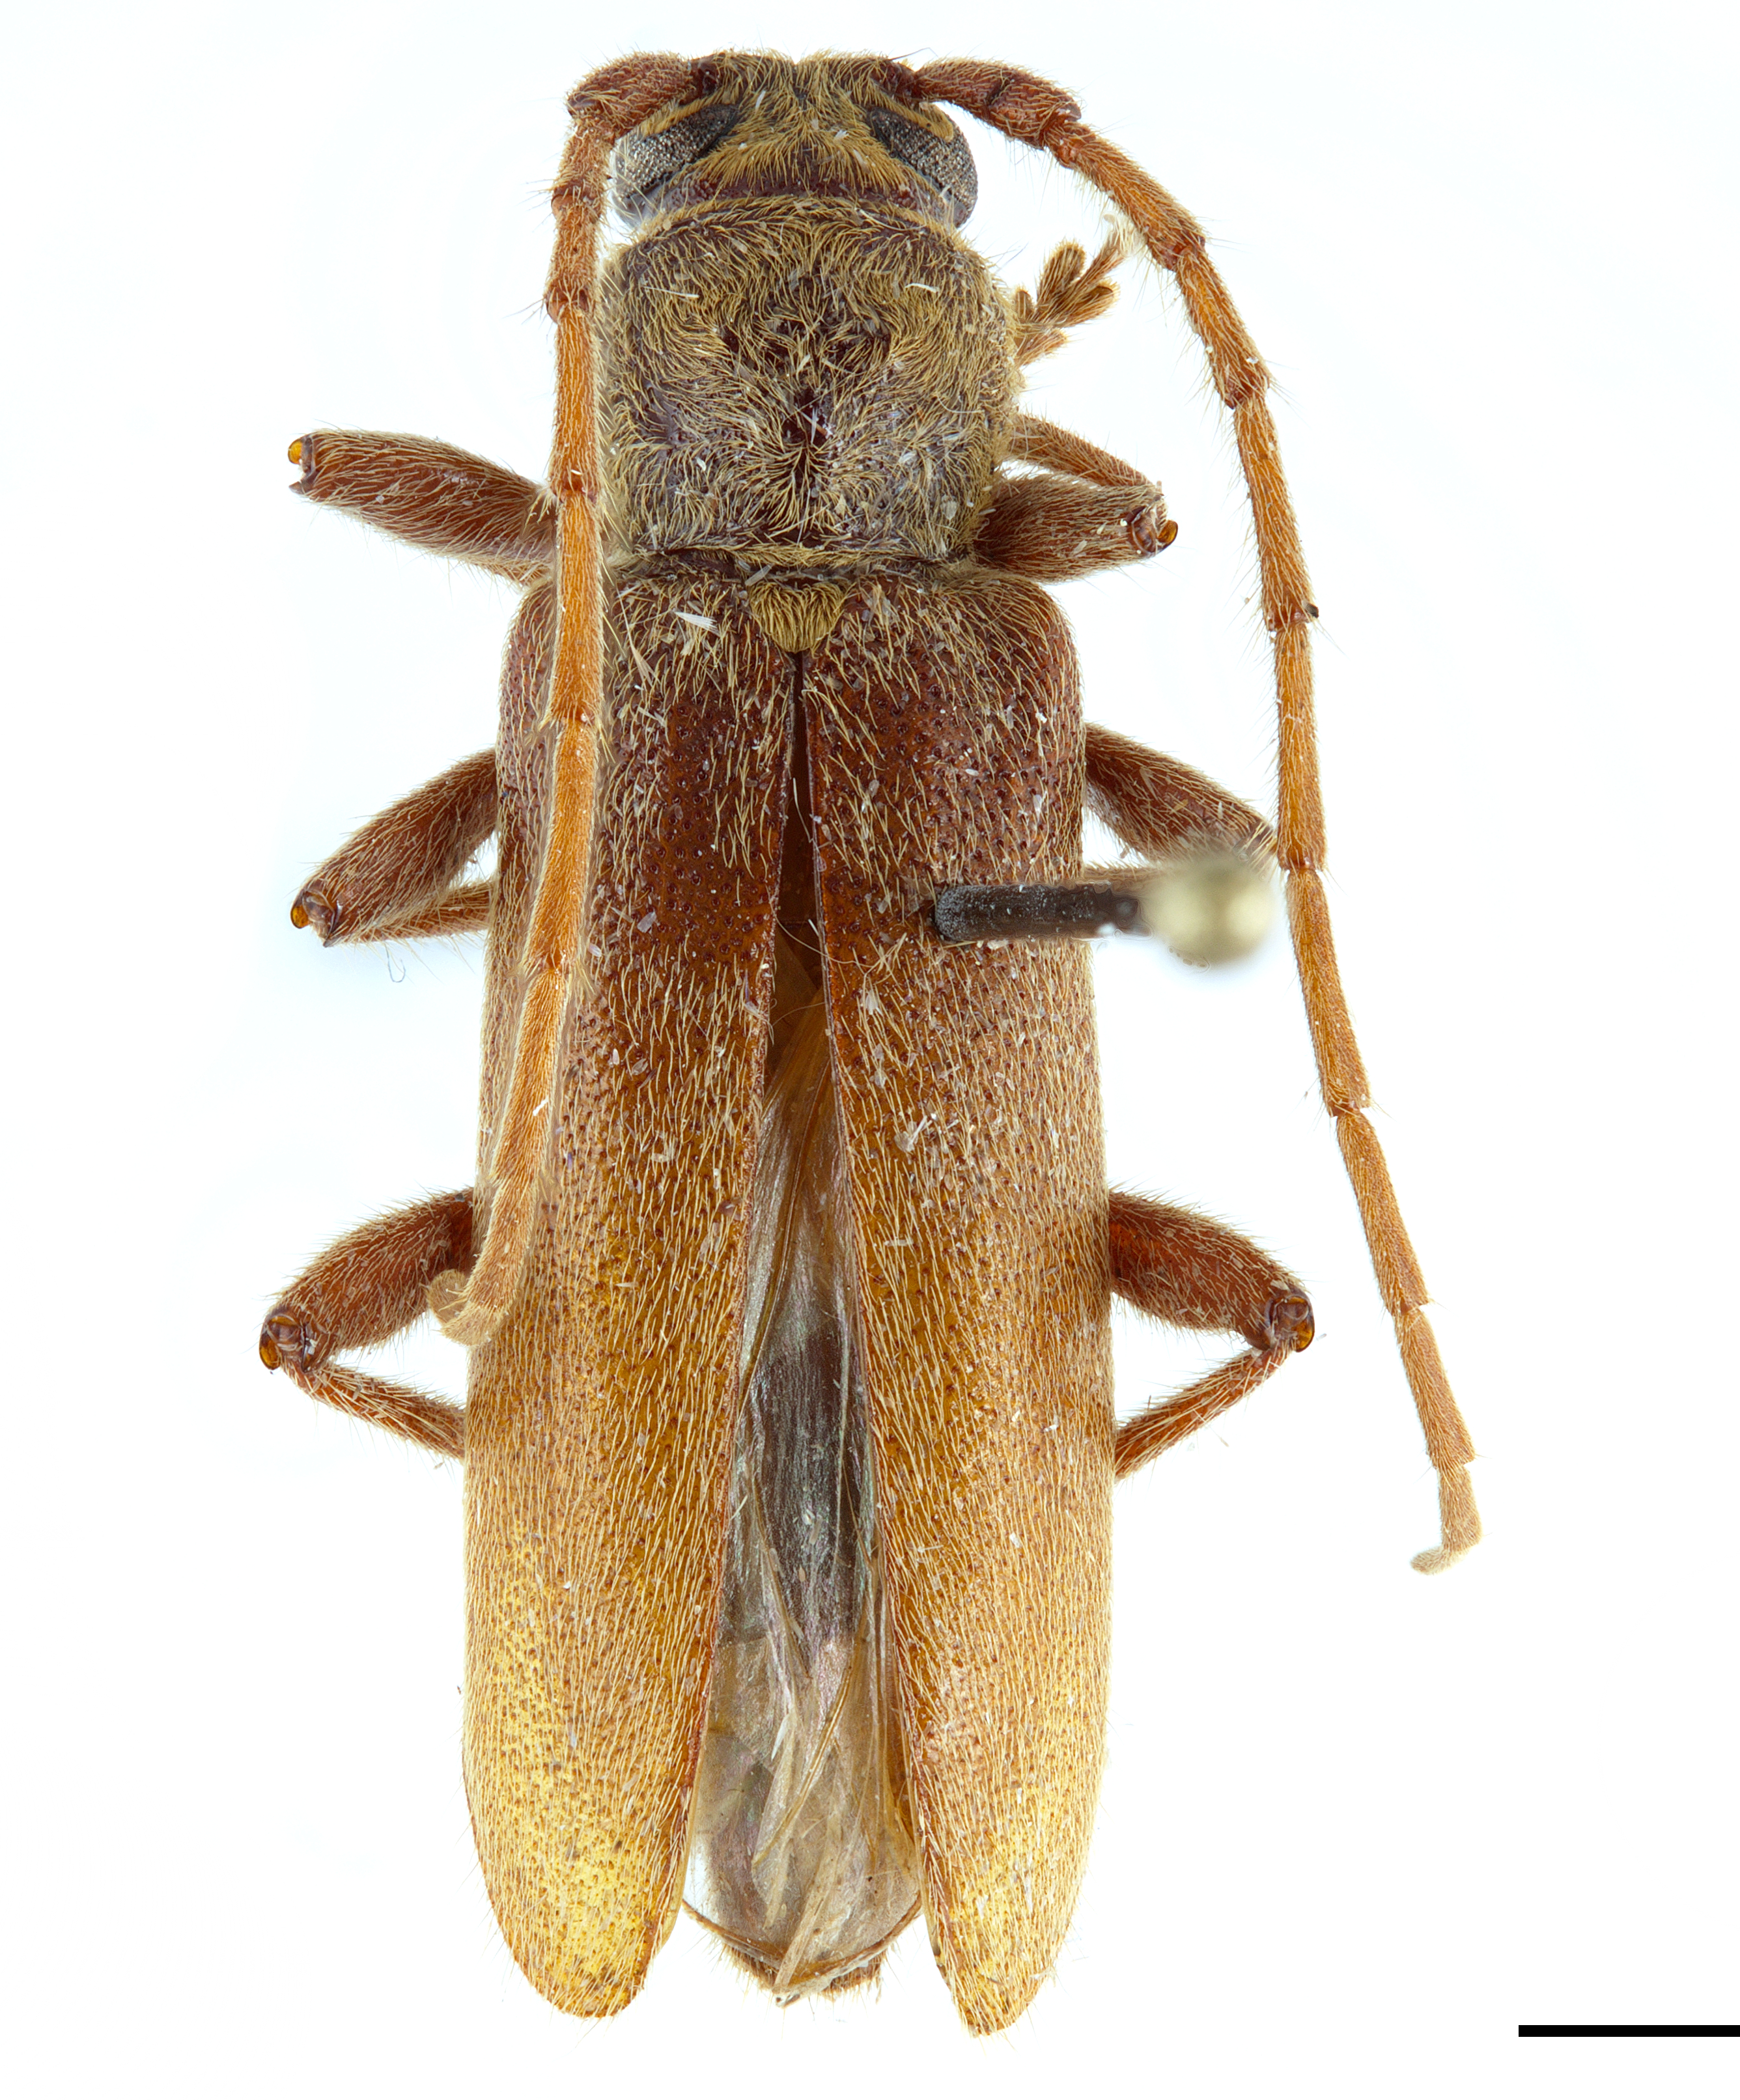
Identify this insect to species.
Hesperophanes pubescens
